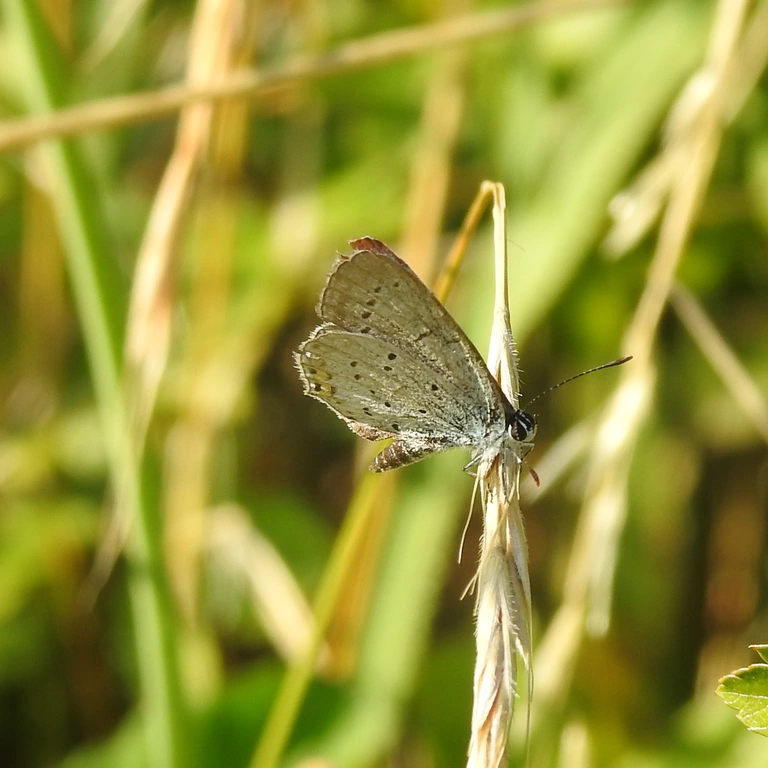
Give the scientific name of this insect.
Cupido argiades (also Elkalyce argiades)
